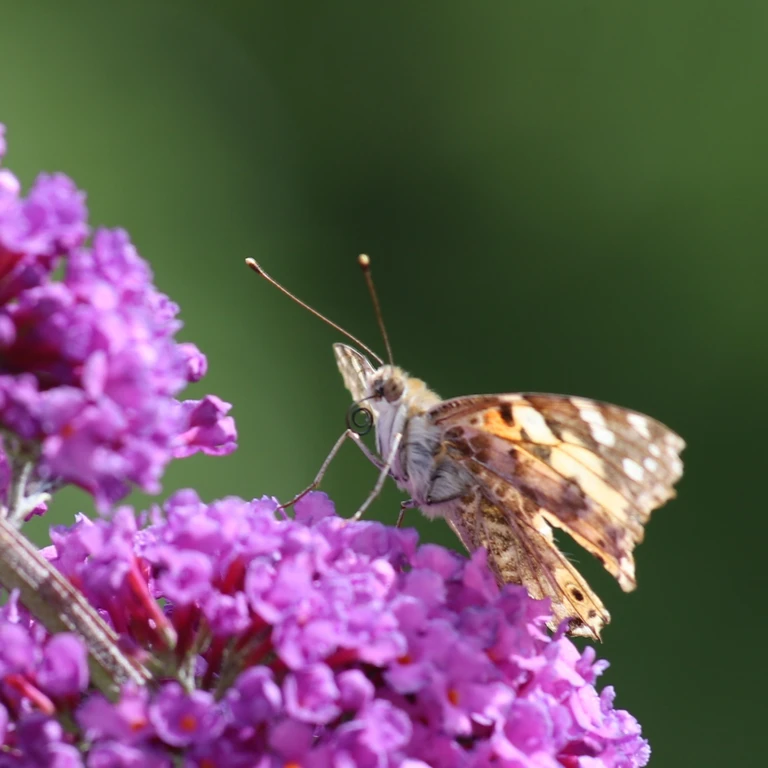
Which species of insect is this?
Vanessa cardui
